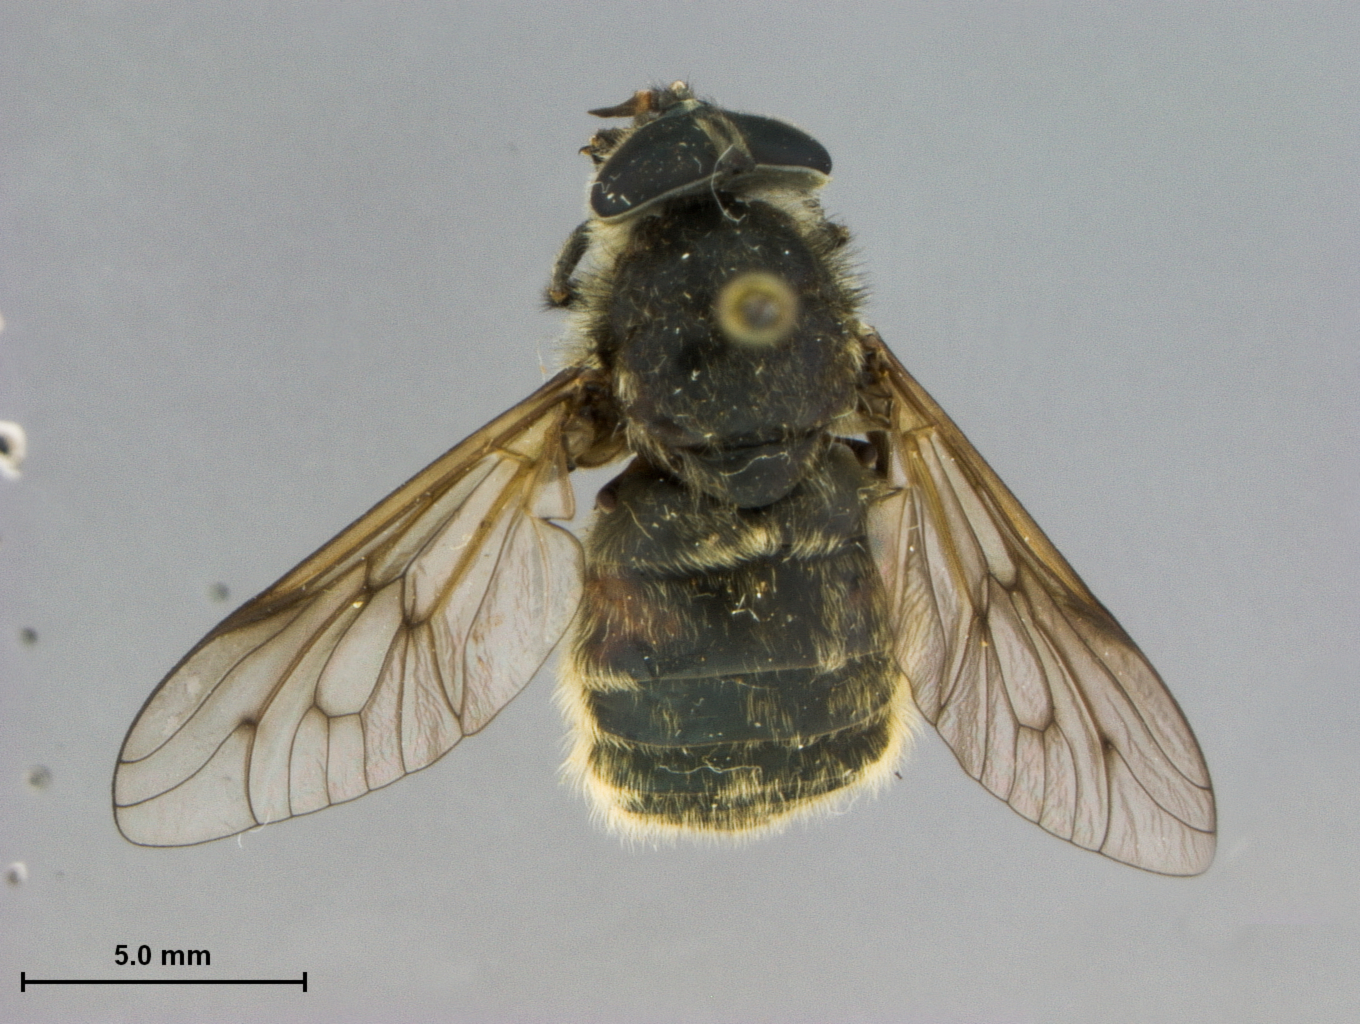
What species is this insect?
Hybomitra stigmoptera
